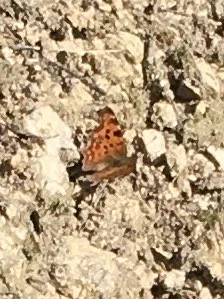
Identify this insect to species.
Polygonia c-album
